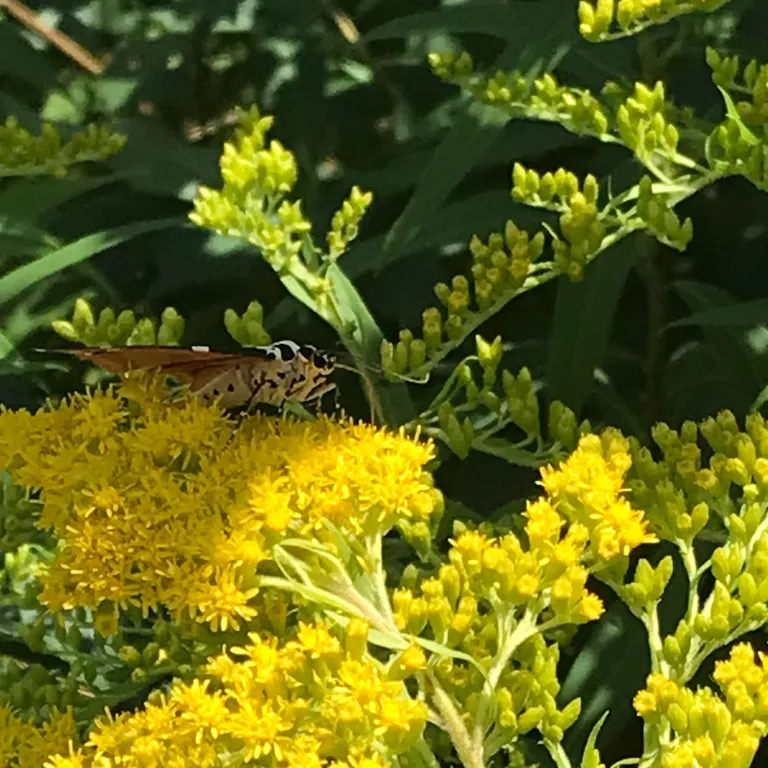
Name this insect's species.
Euplagia quadripunctaria
